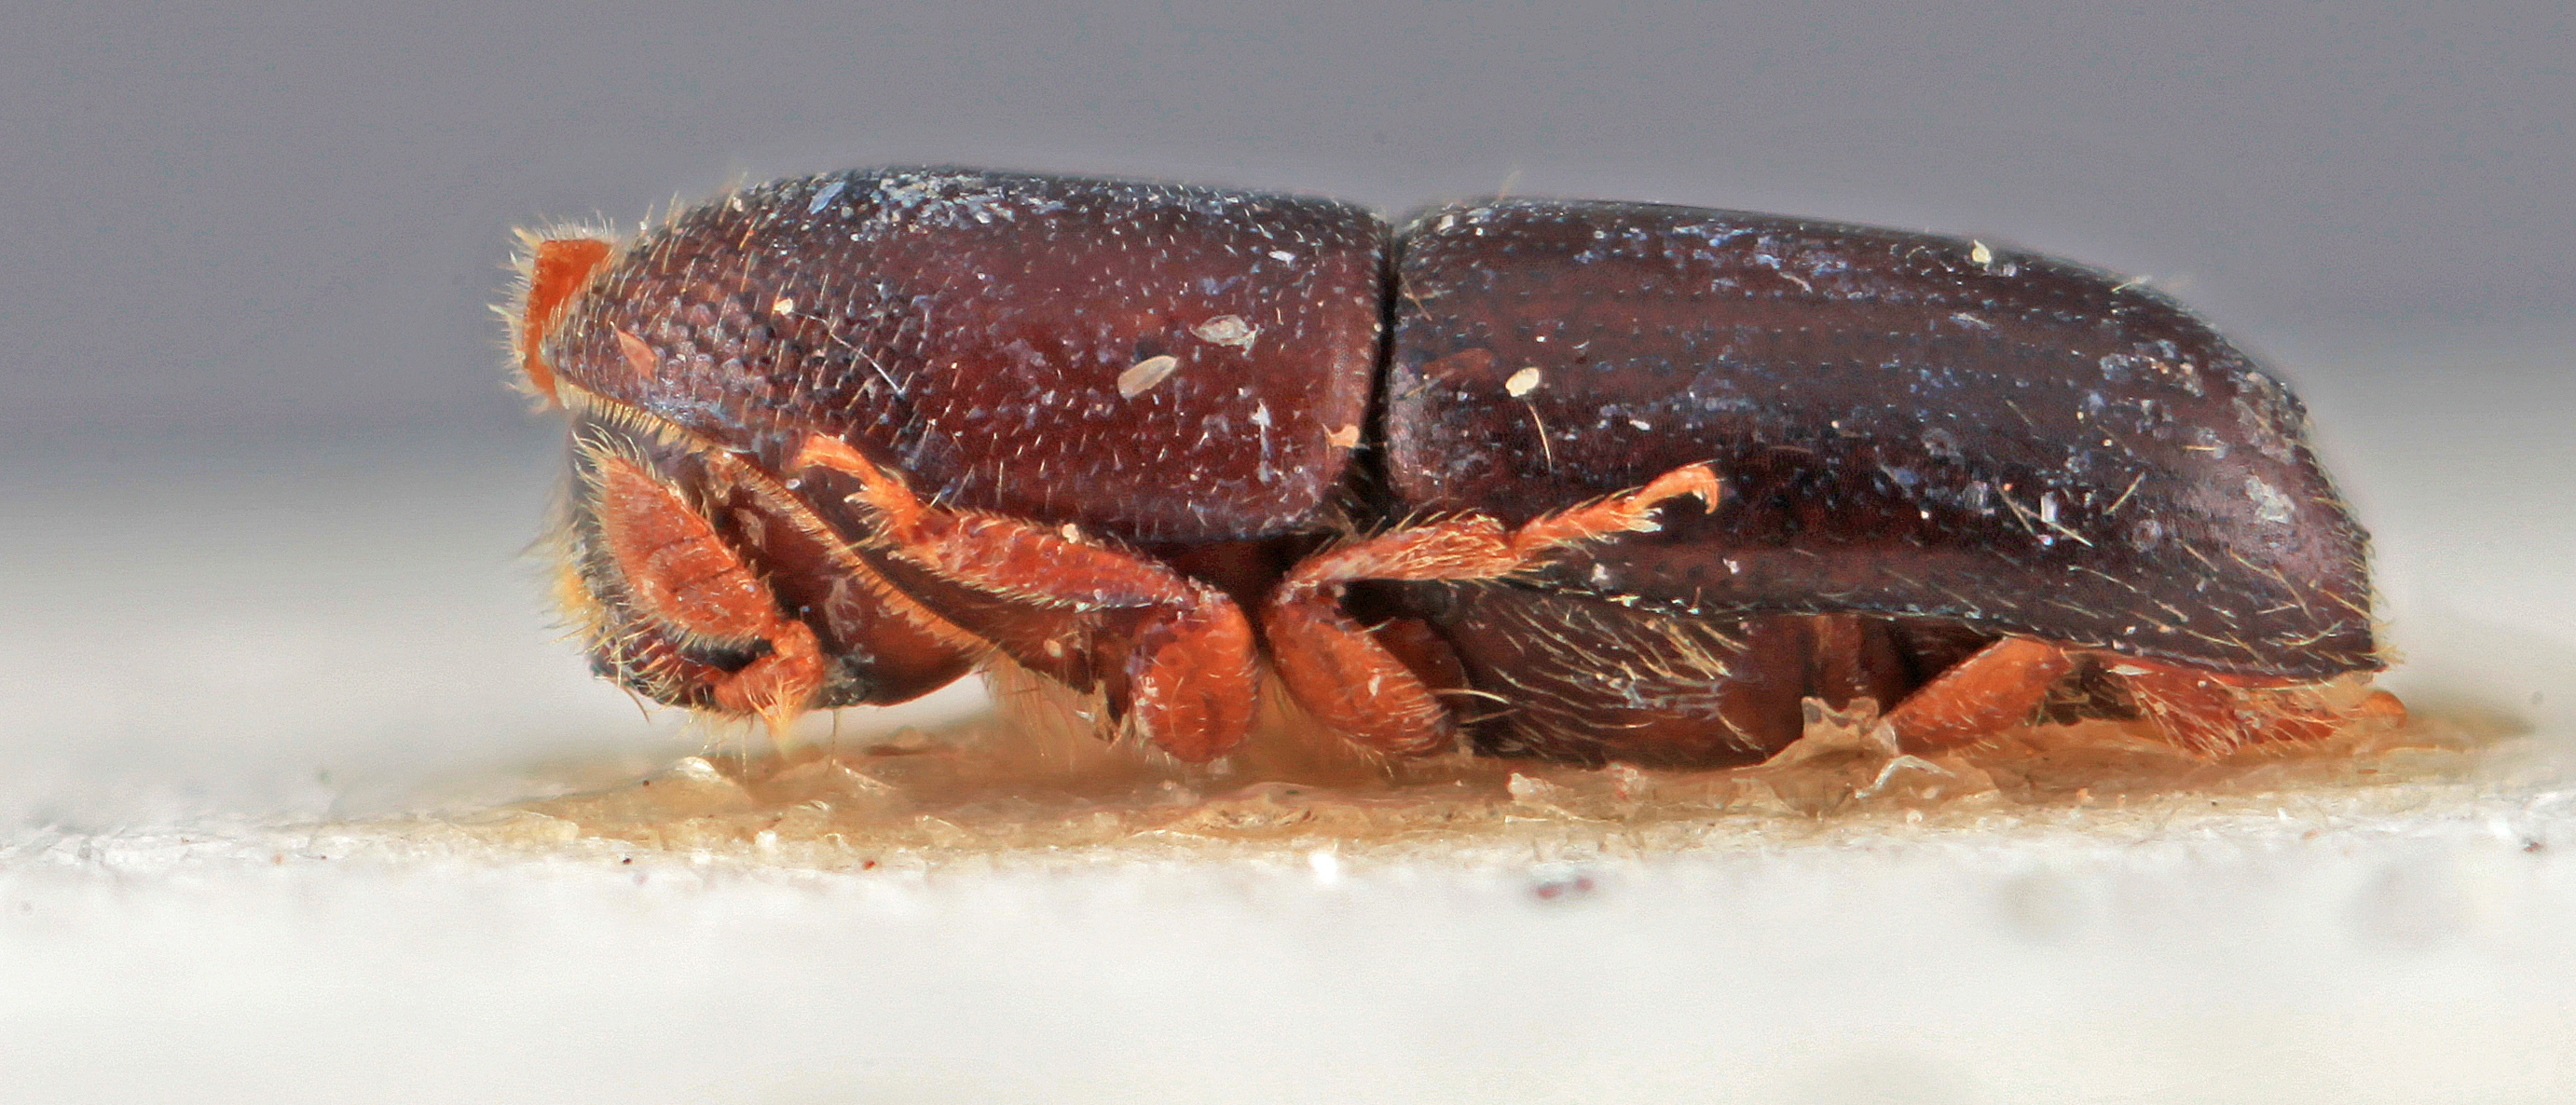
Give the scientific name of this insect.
Monarthrum subimpressum
